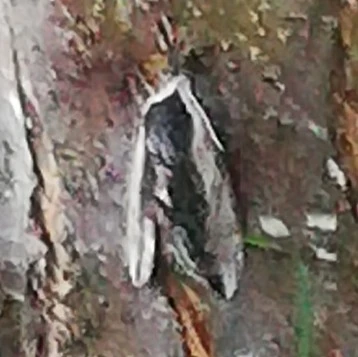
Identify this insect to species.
Sphinx ligustri
